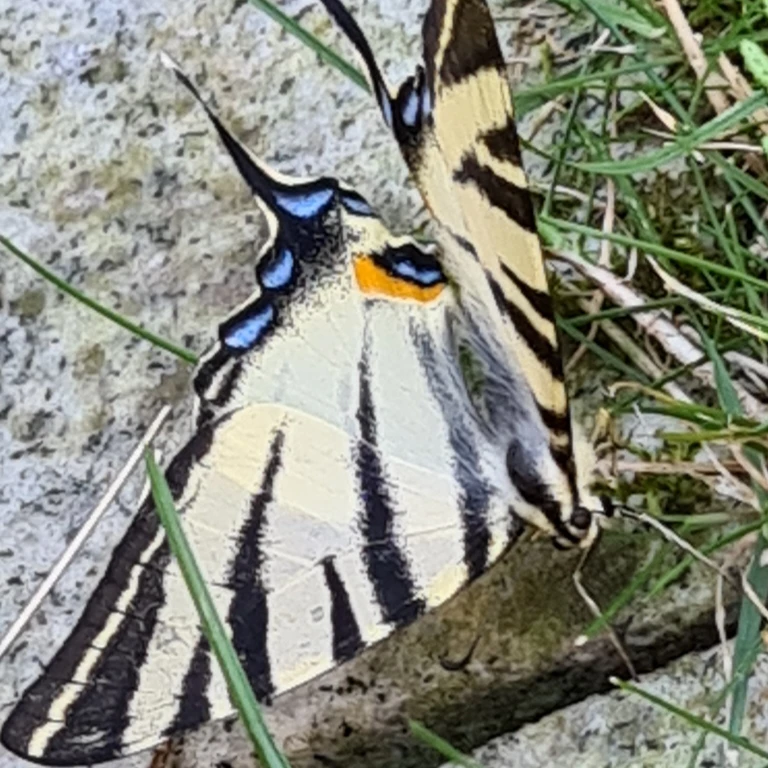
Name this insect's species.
Iphiclides podalirius
